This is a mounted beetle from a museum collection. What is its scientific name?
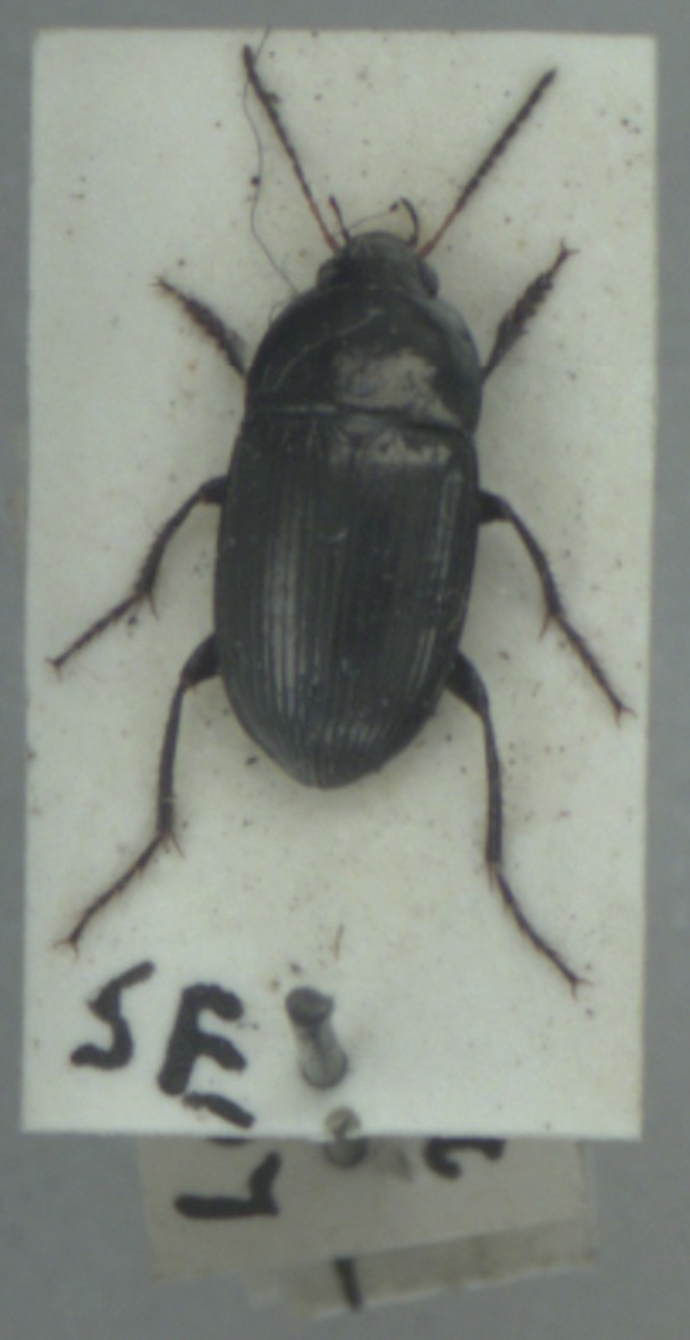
Amara ovata
